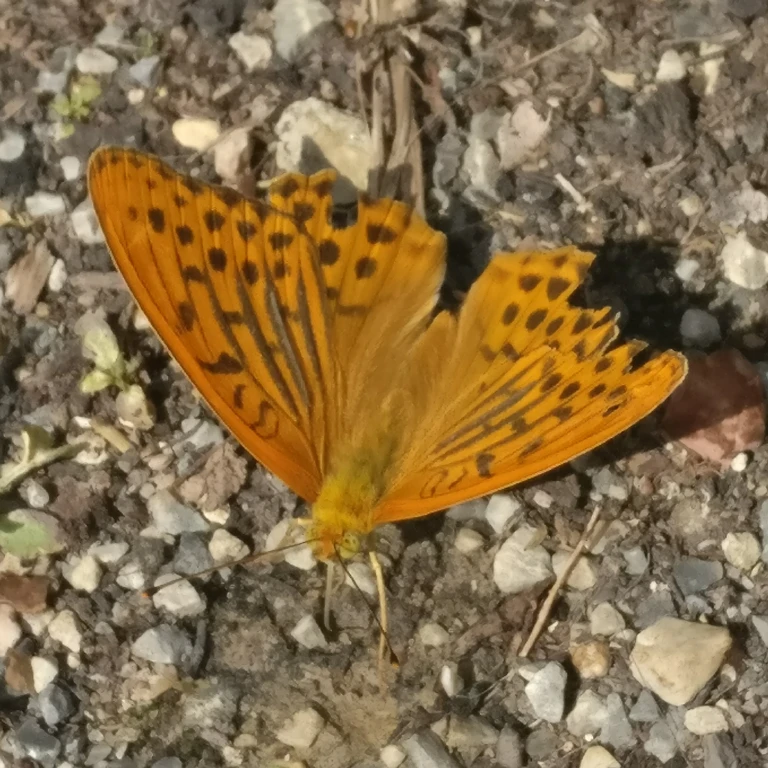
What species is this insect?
Argynnis paphia
